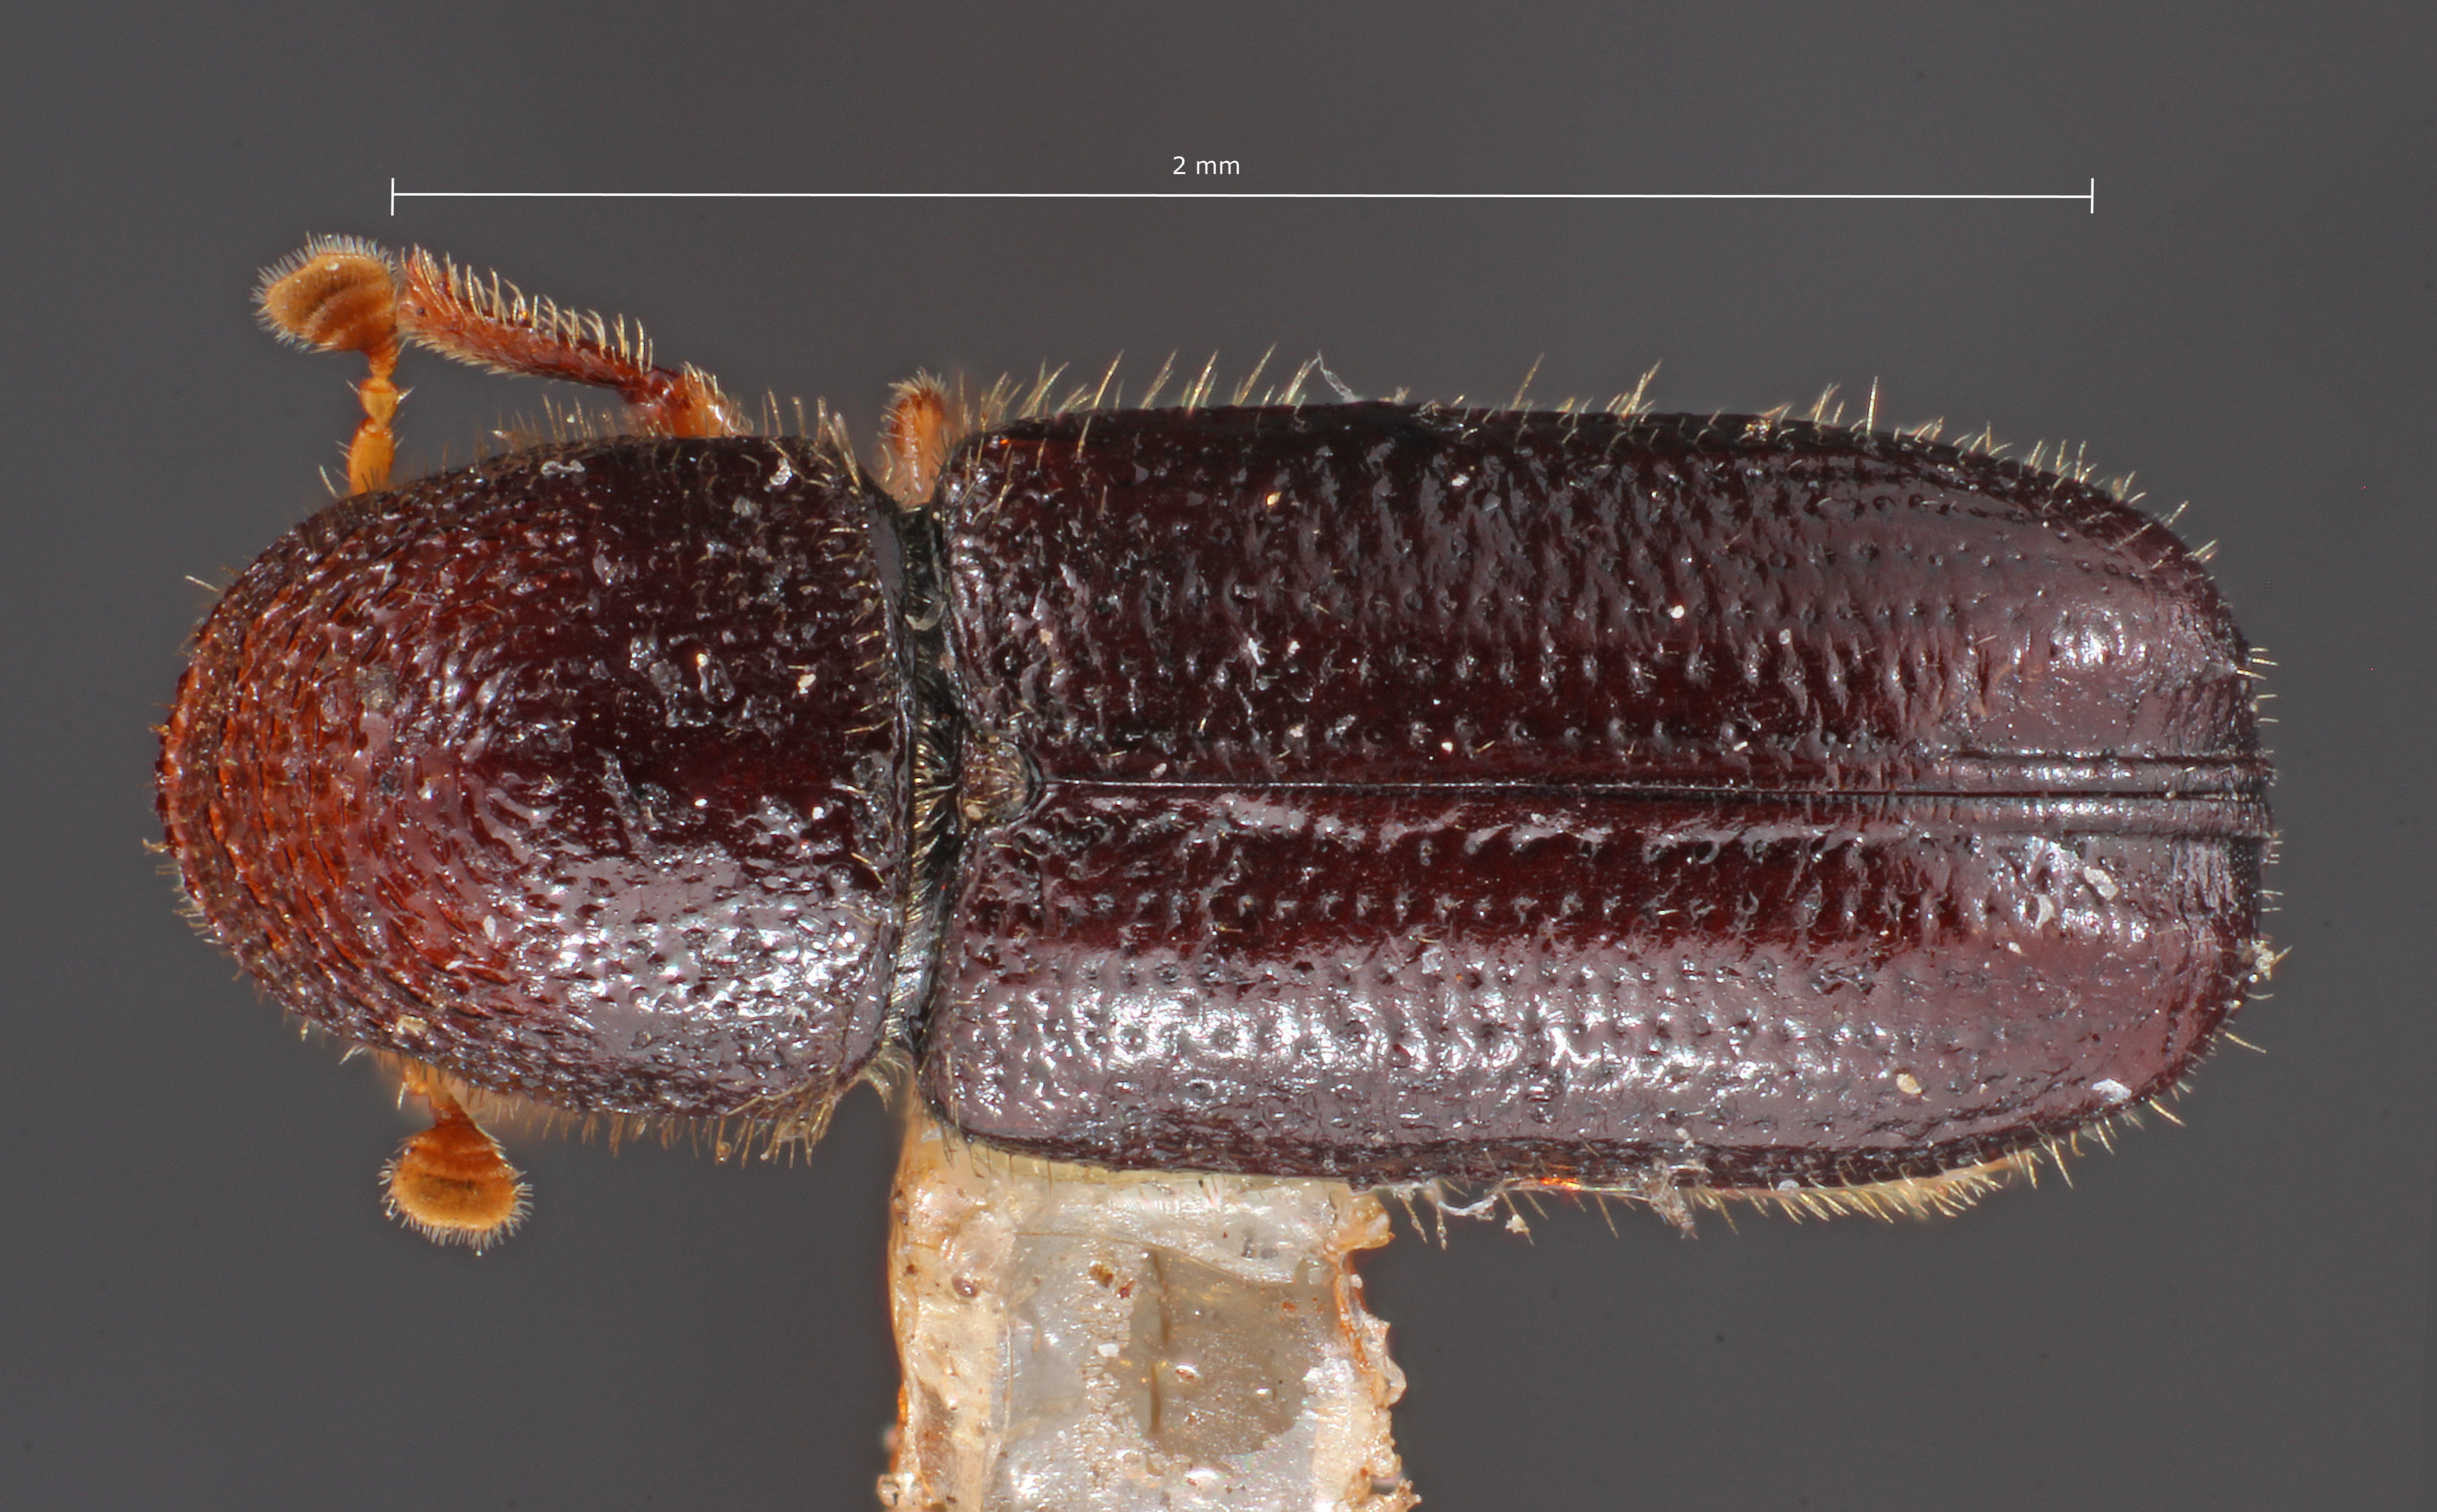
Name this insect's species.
Myeloborus fivazi
